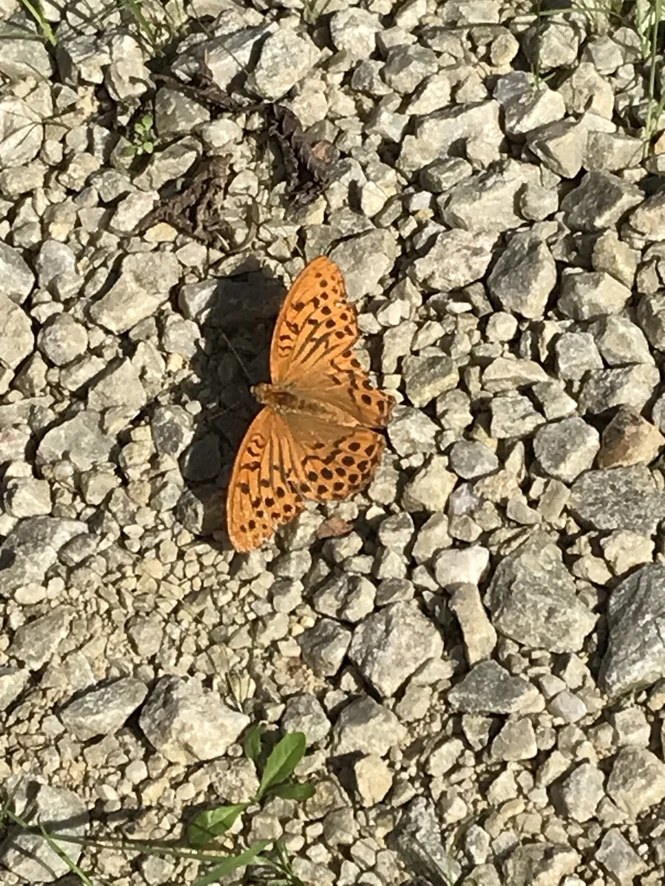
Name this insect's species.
Argynnis paphia
